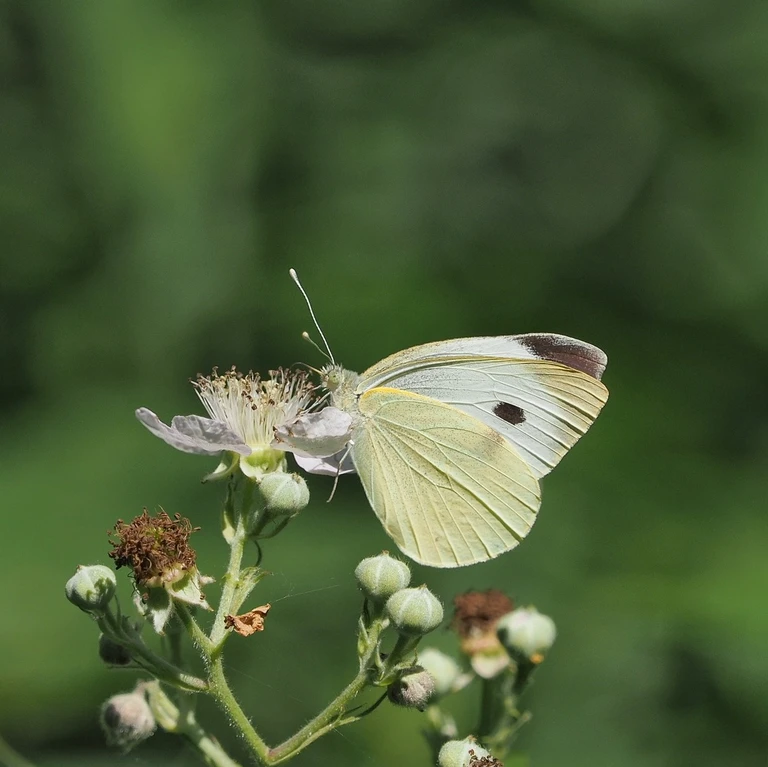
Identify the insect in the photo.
Pieris brassicae
